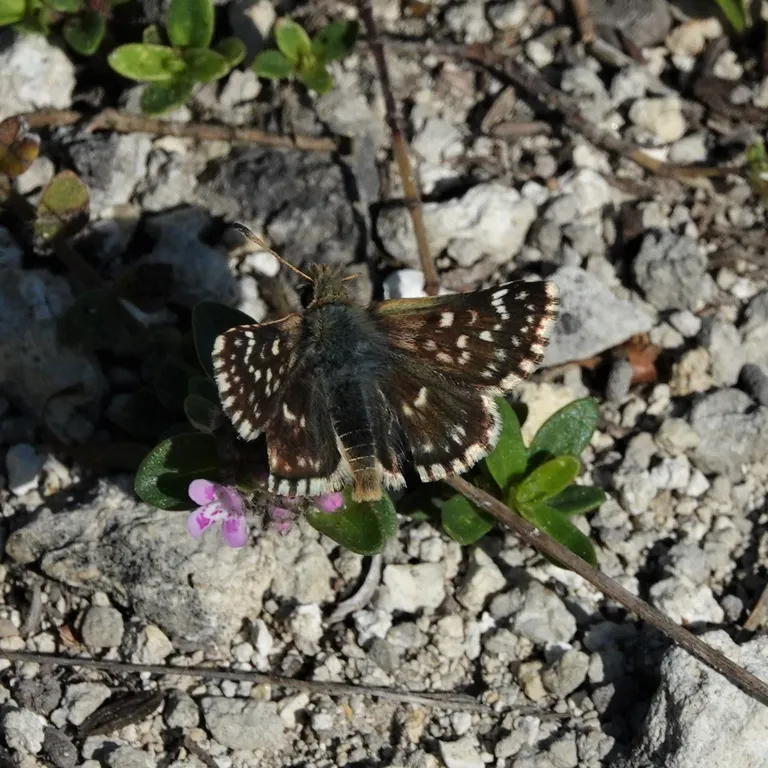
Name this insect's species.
Spialia sertorius
